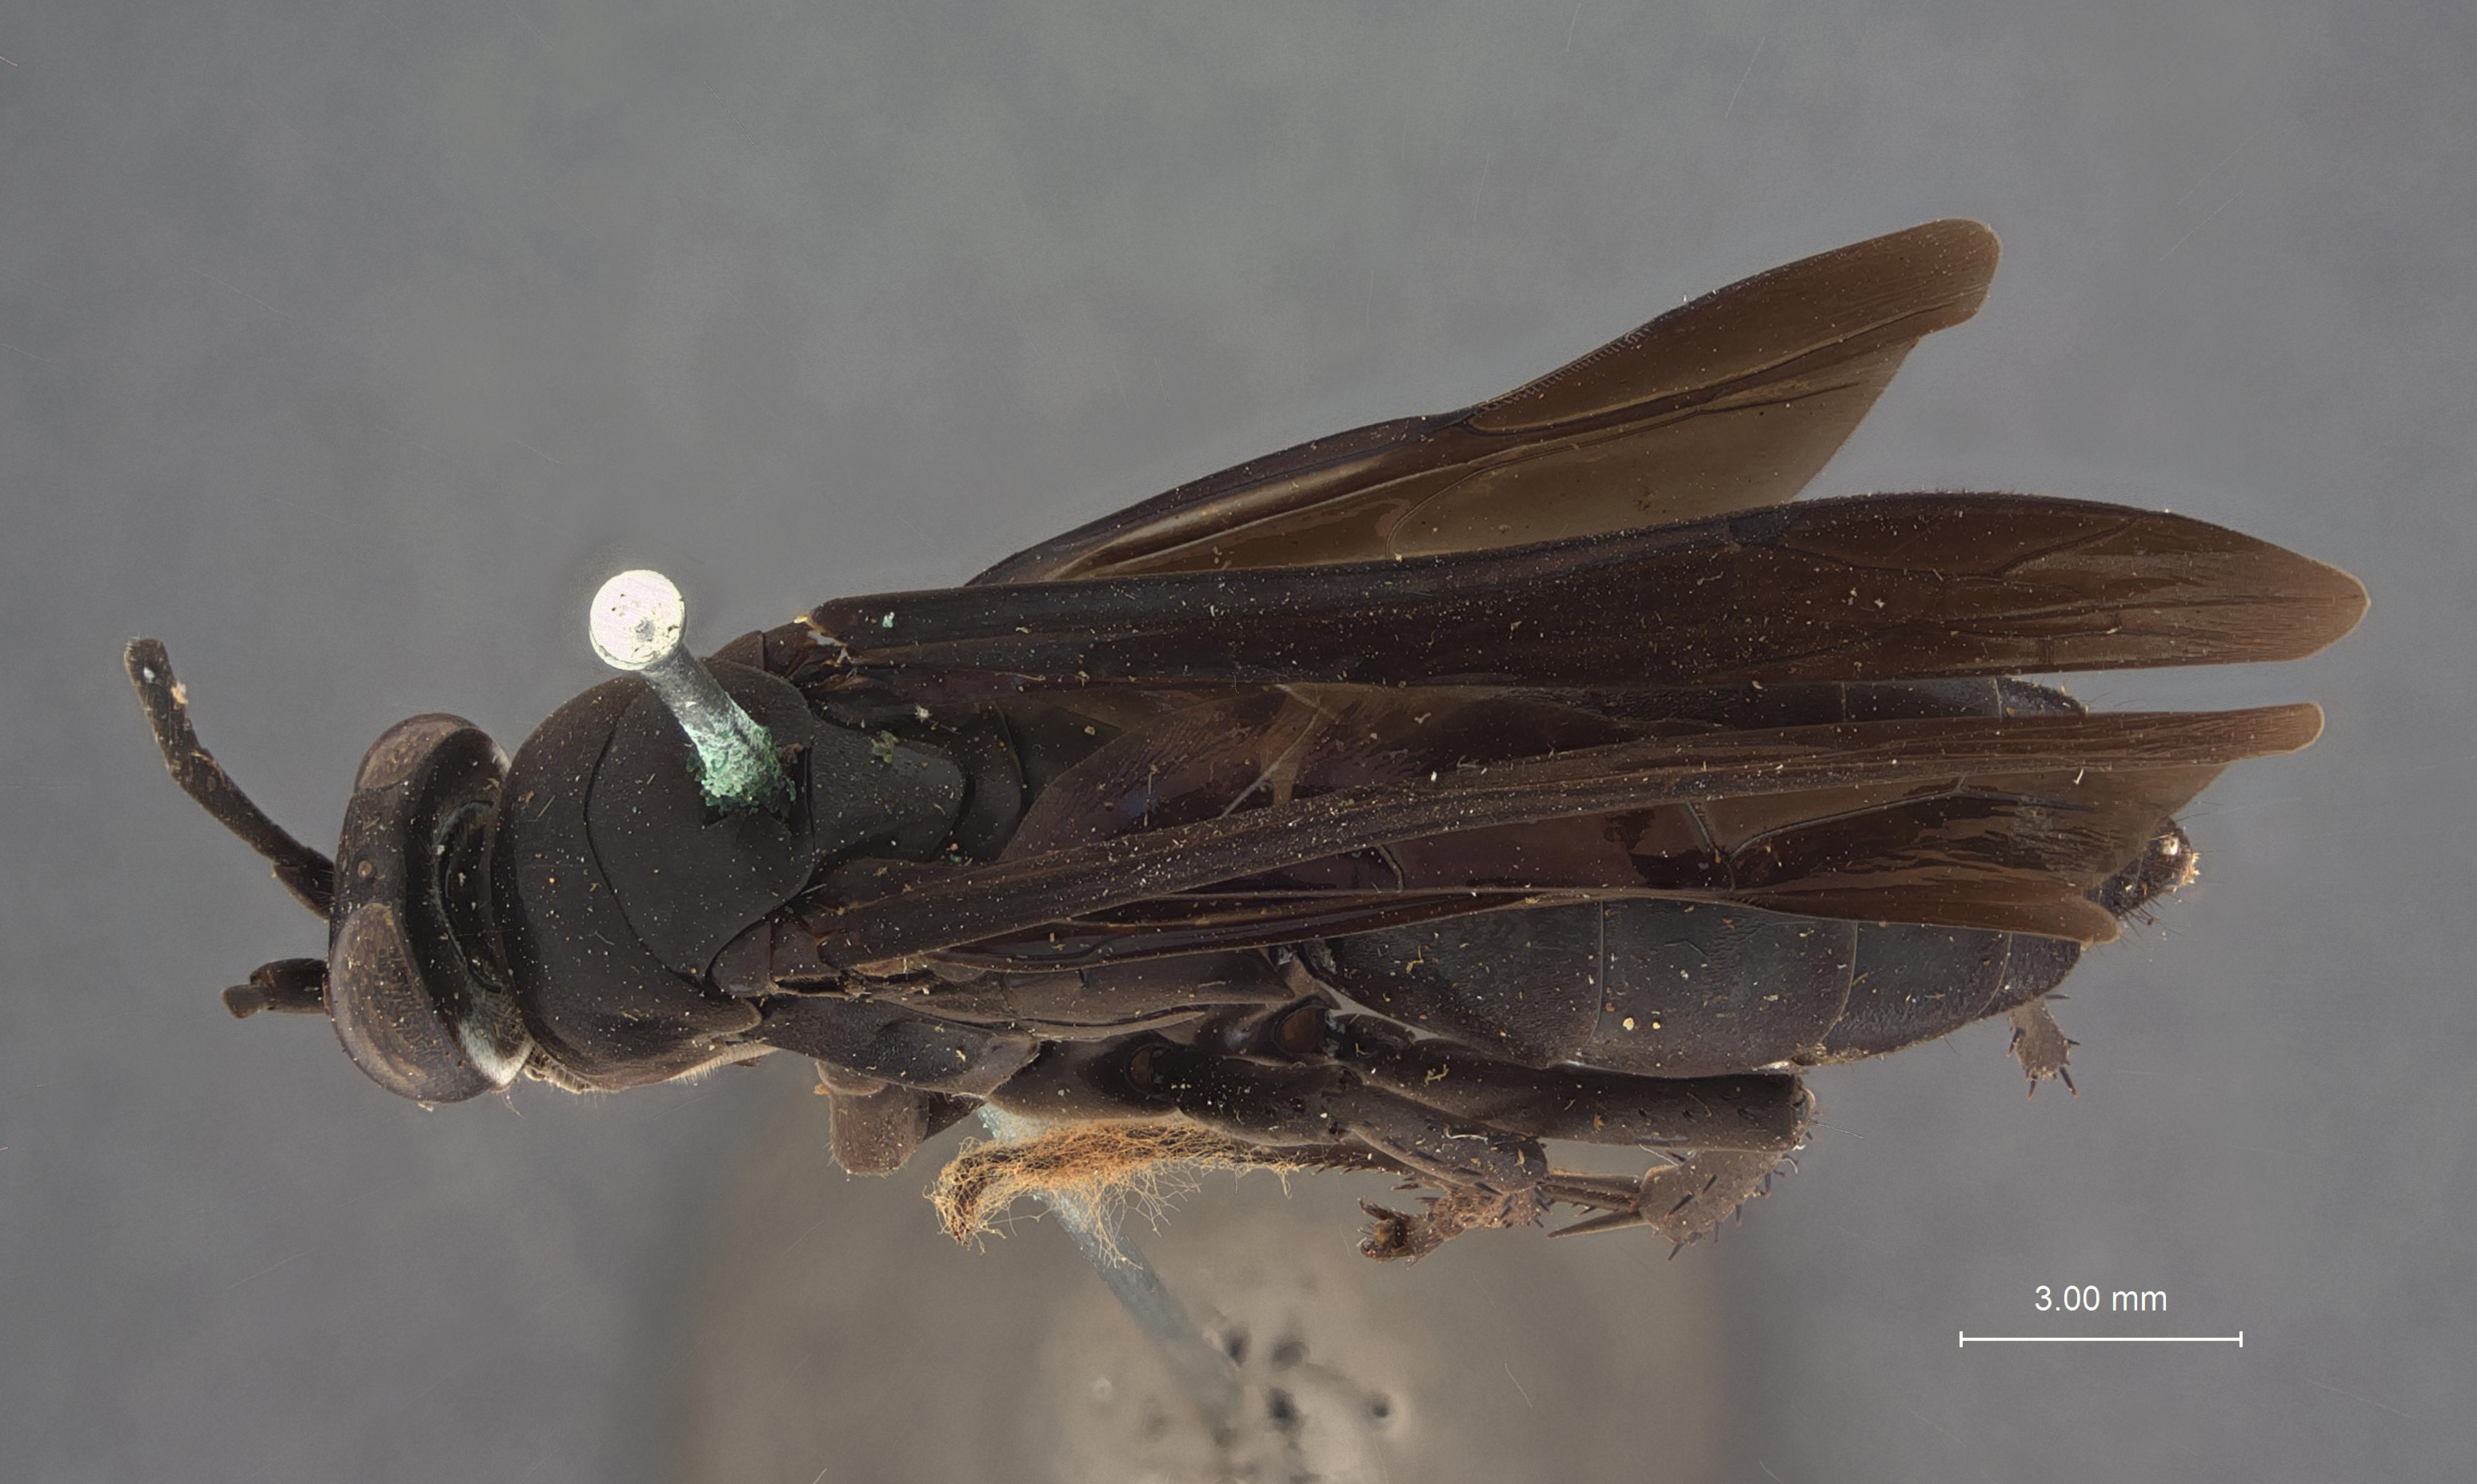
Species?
Ferreola tagalica
